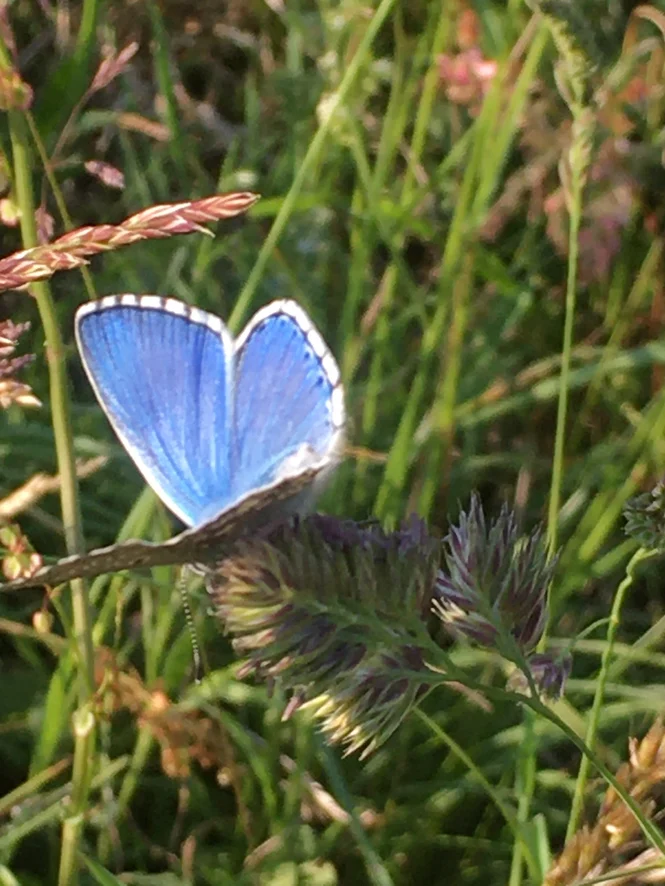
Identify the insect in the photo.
Lysandra bellargus
